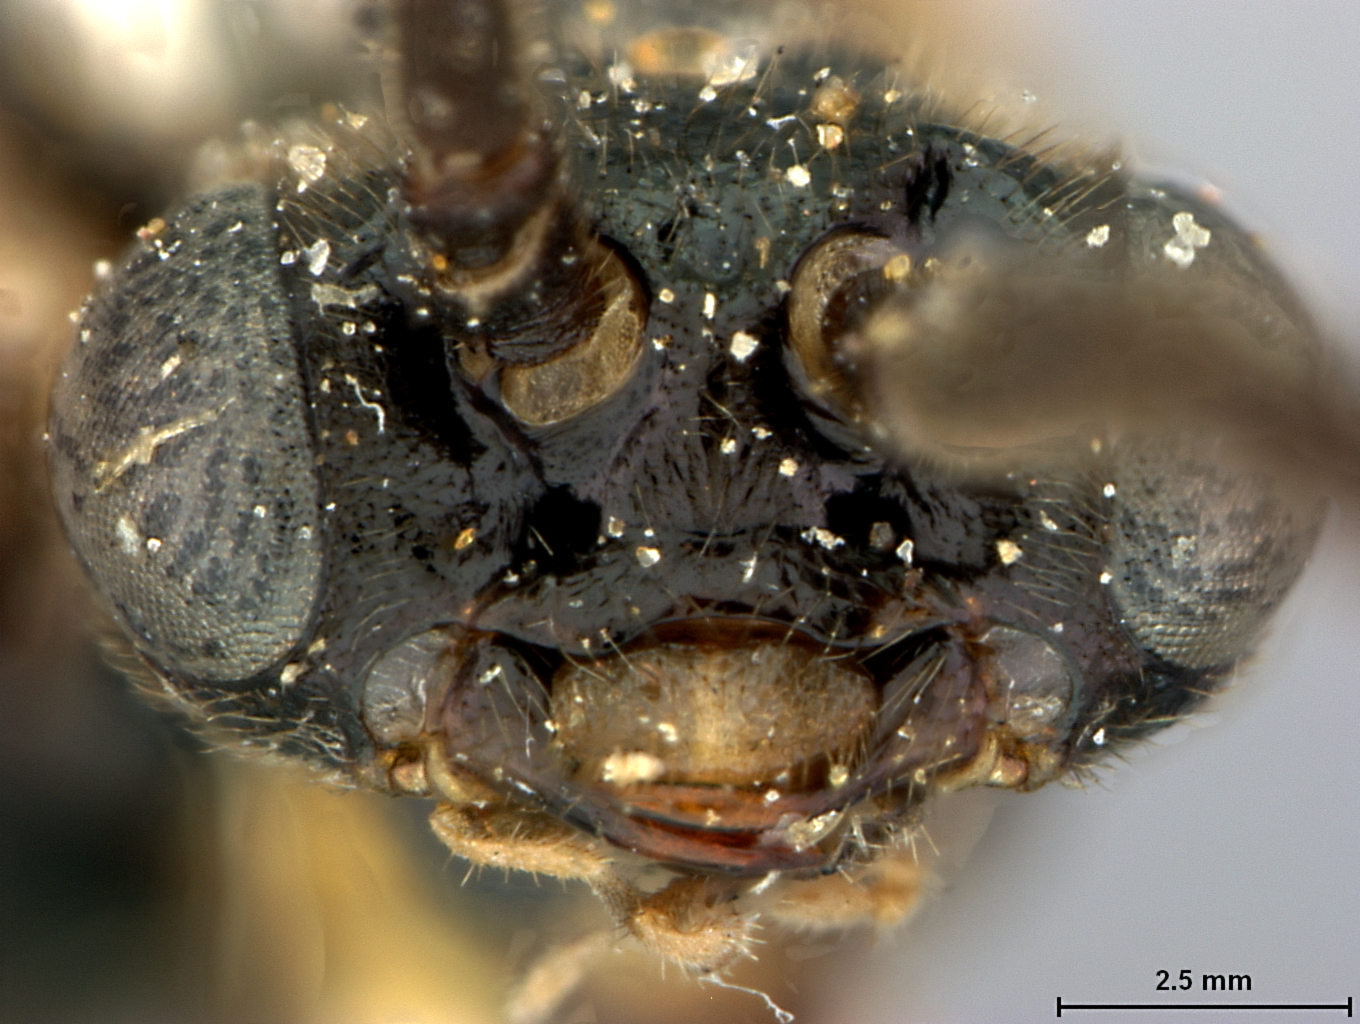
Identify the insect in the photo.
Pristiphora lena
